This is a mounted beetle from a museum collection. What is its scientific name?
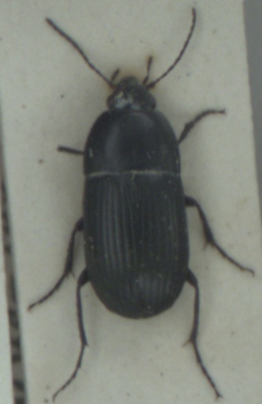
Oodes helopioides
